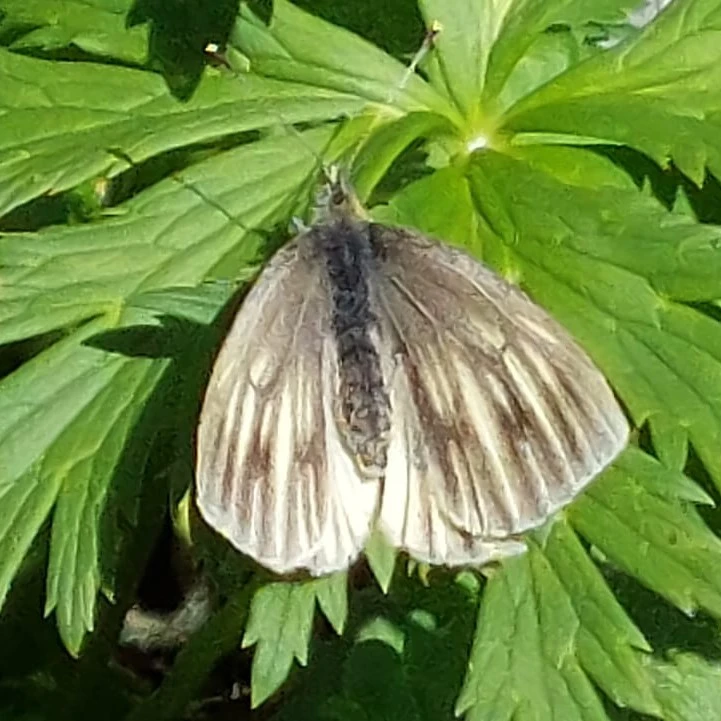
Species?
Pieris bryoniae
